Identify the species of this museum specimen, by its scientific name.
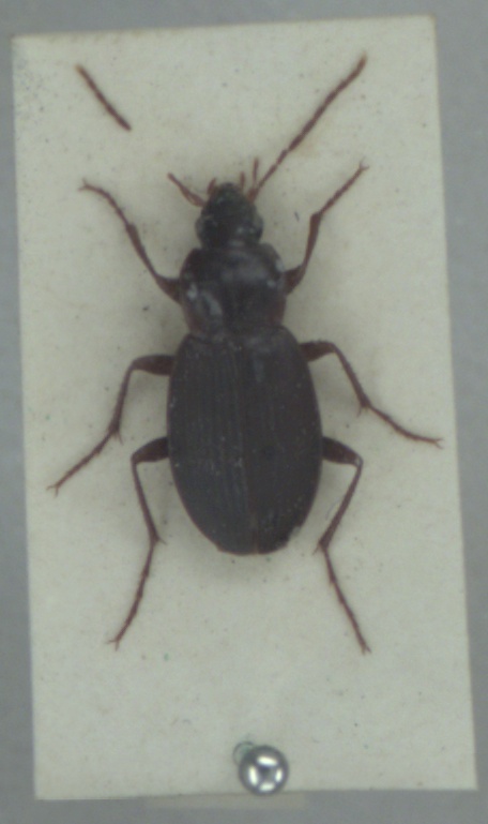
Calathus rotundicollis
